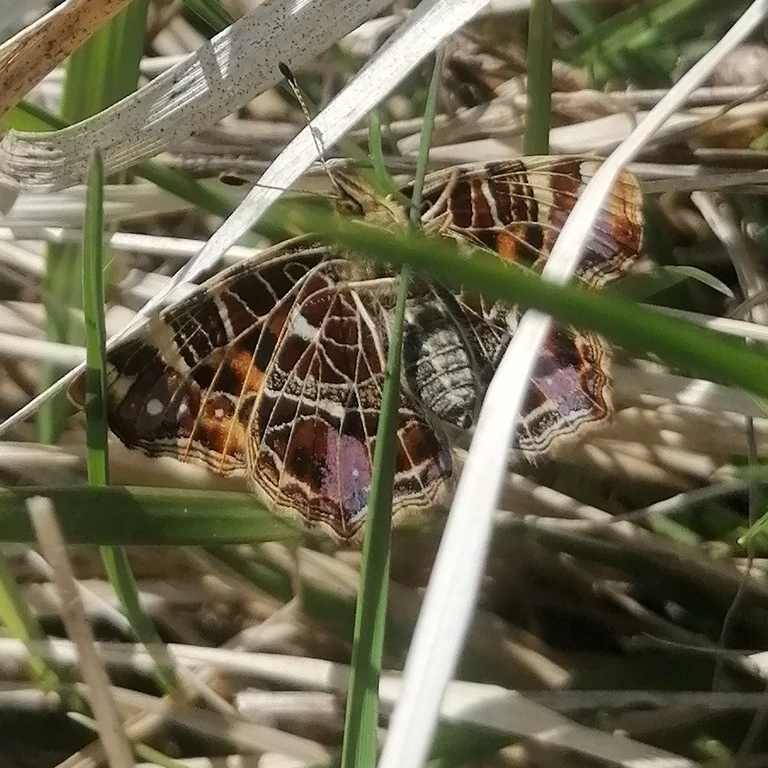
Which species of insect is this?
Araschnia levana
